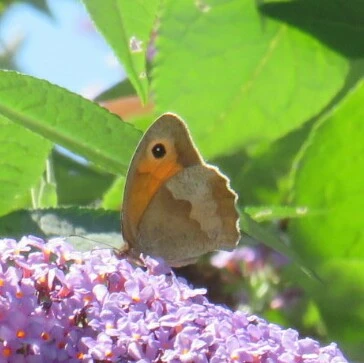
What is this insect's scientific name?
Maniola jurtina
